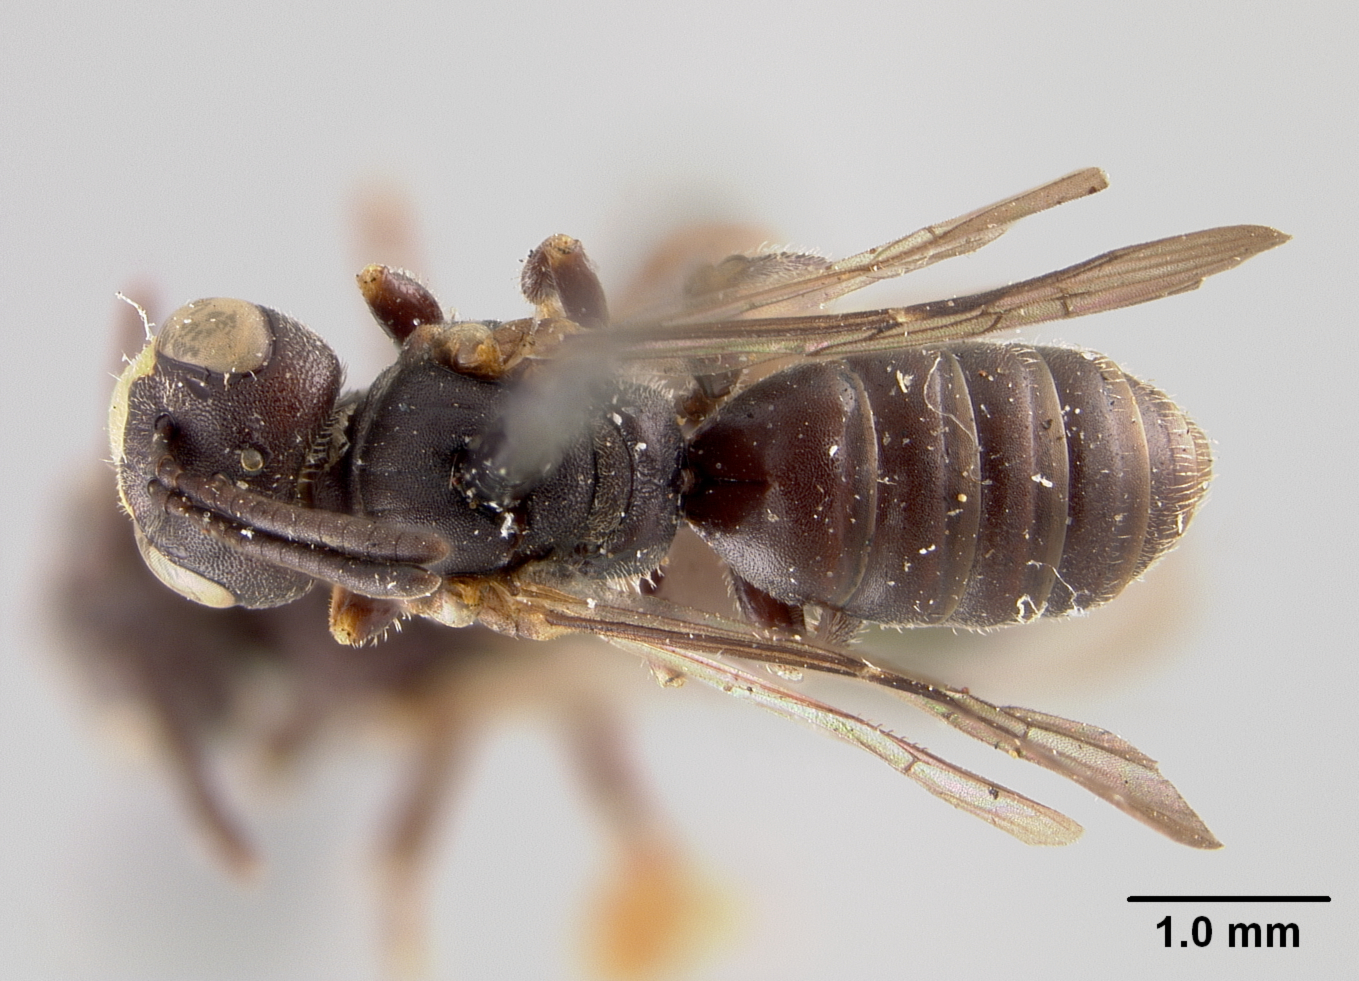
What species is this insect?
Pseudopanurgus stevensi
